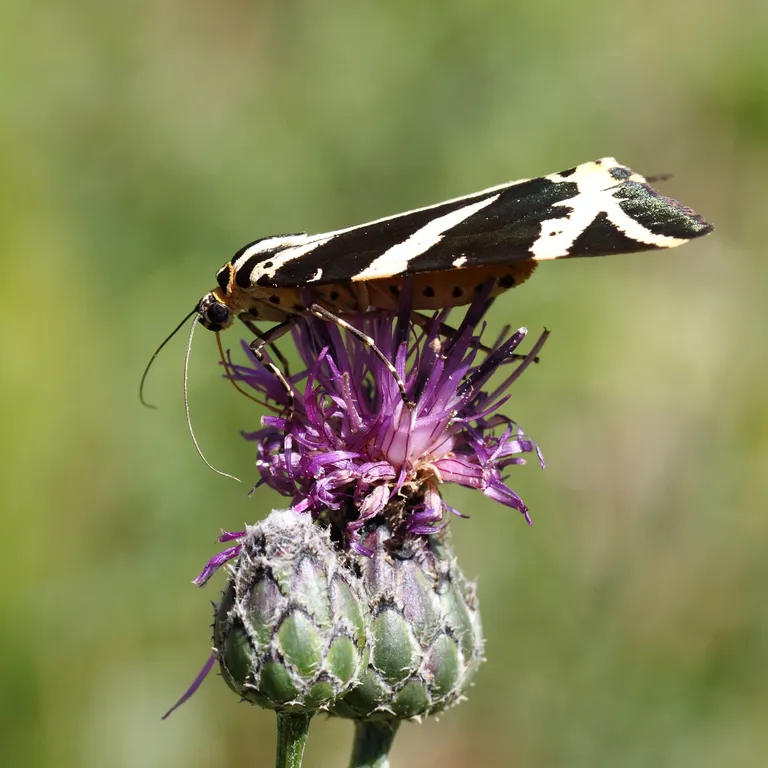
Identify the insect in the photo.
Euplagia quadripunctaria
